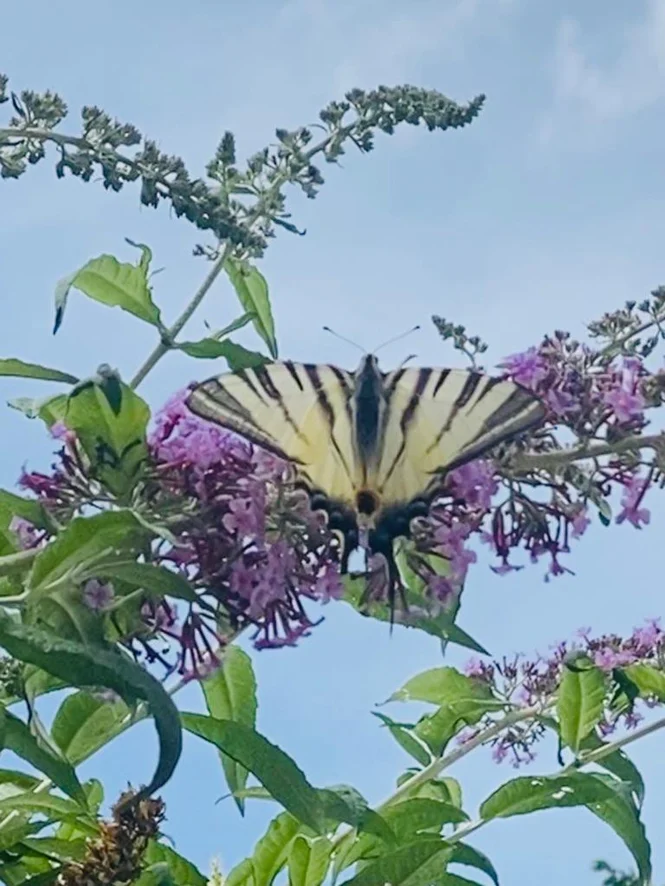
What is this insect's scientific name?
Iphiclides podalirius
